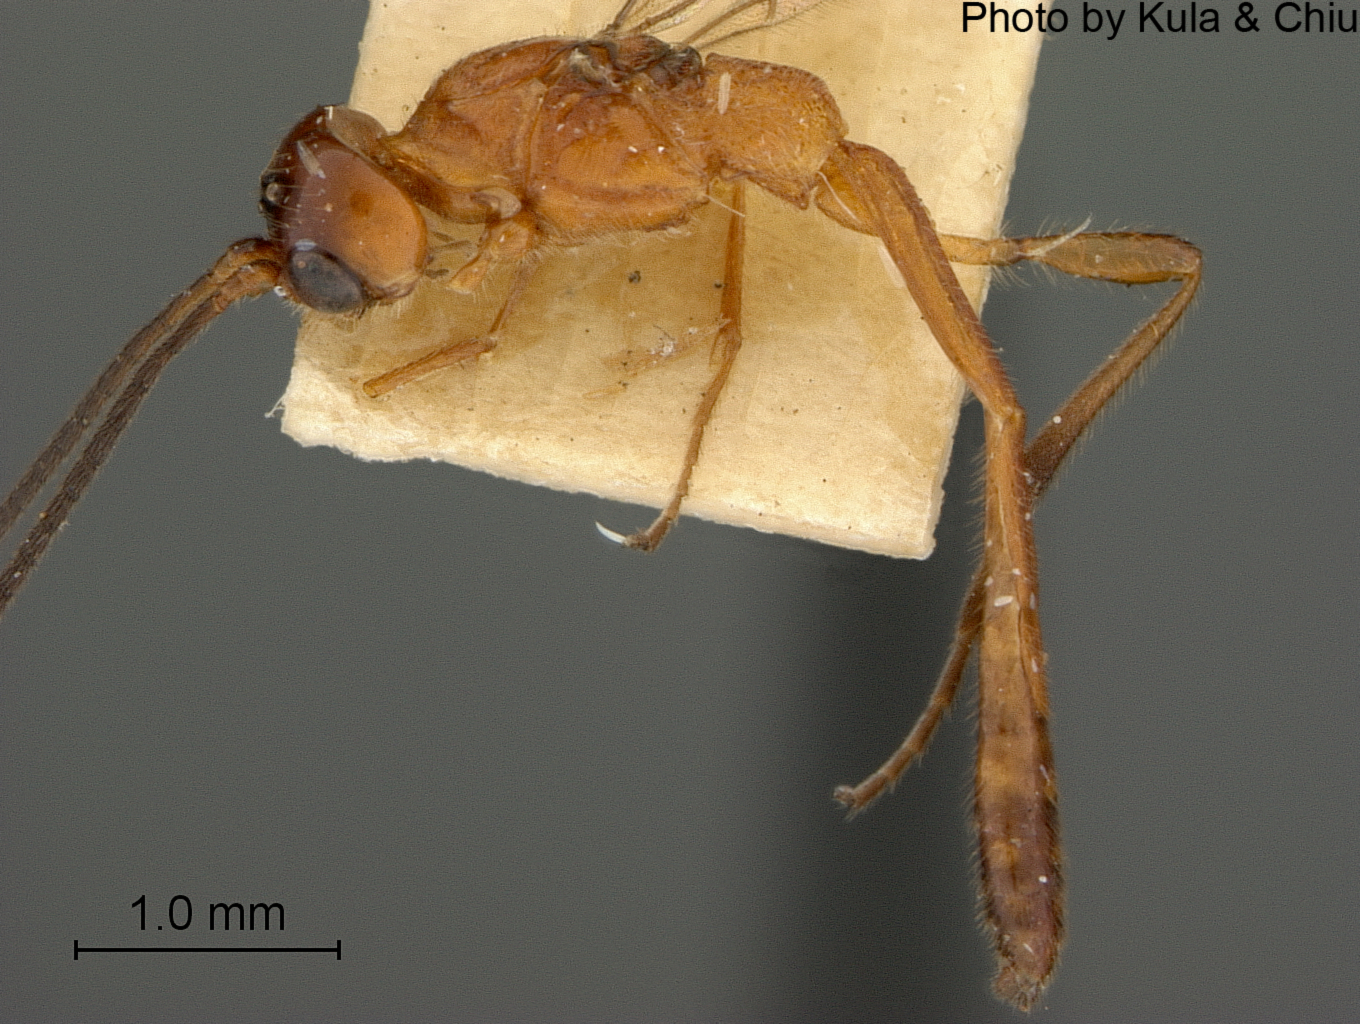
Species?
Coelinidea robinae
